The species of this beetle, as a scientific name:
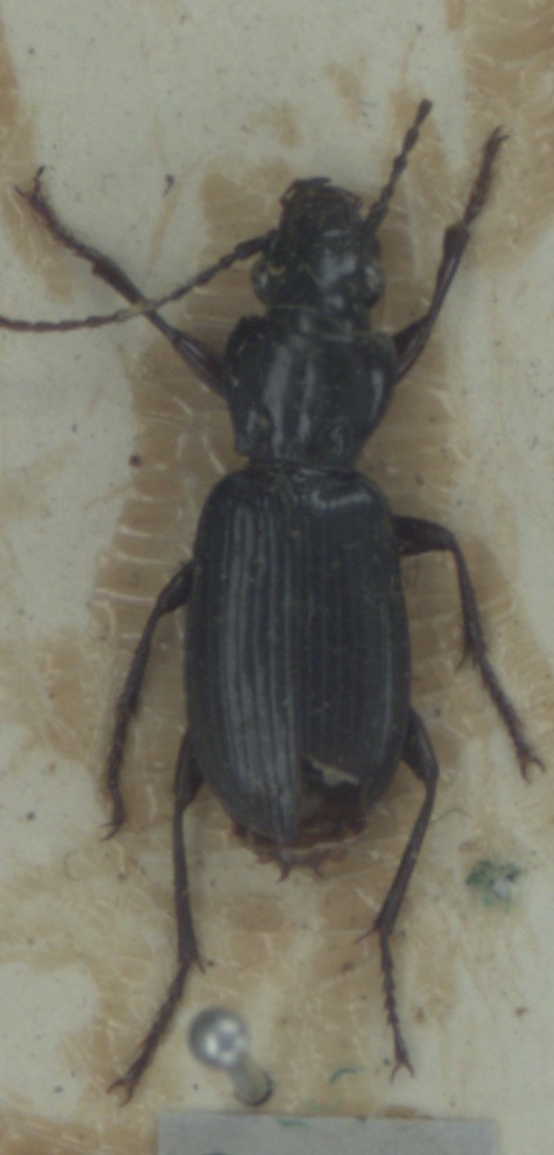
Pterostichus macer
